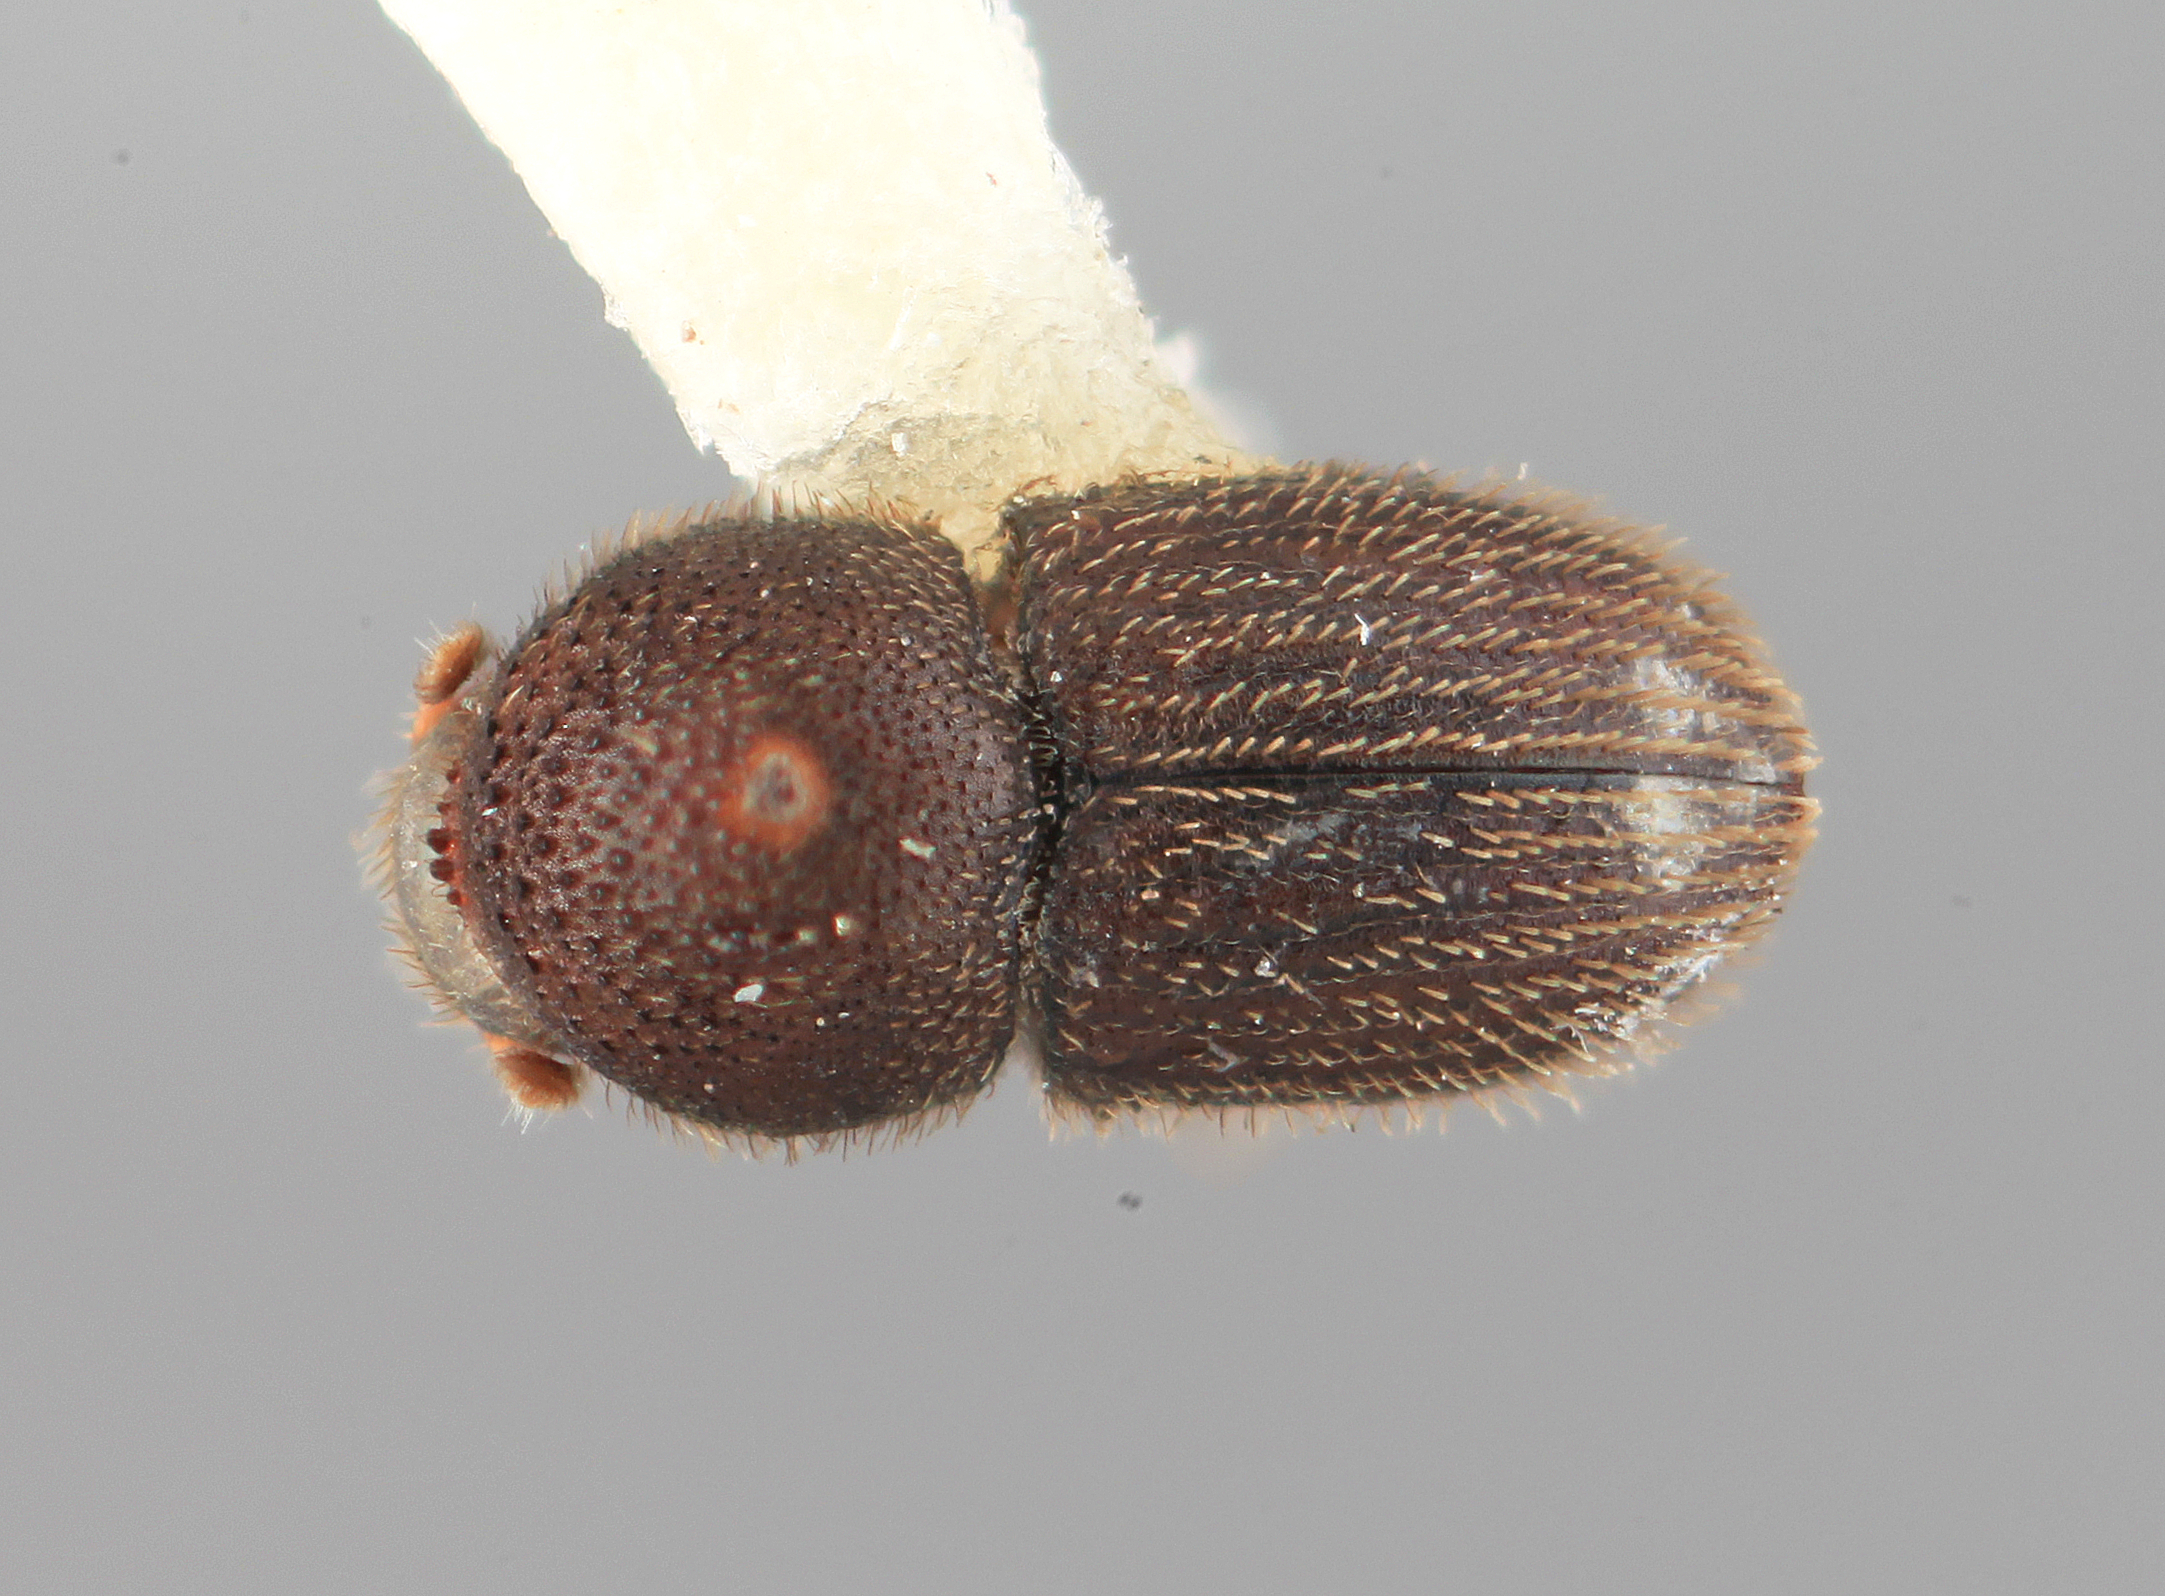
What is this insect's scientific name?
Hypothenemus virolae
